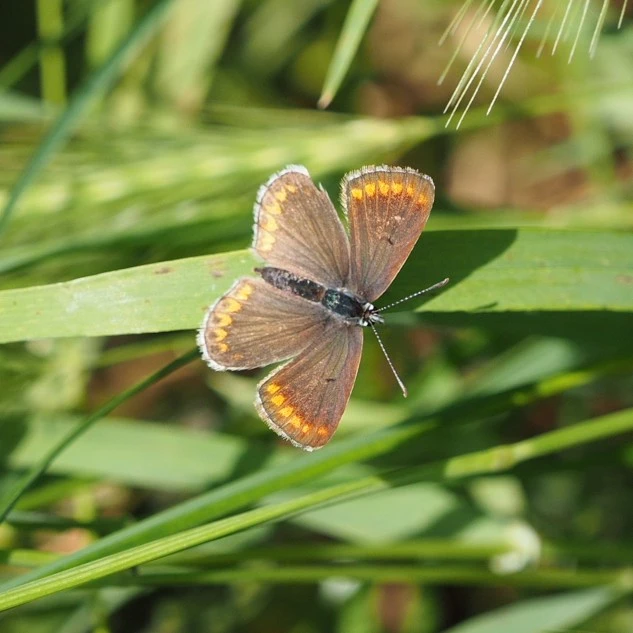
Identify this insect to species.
Aricia agestis/artaxerxes
